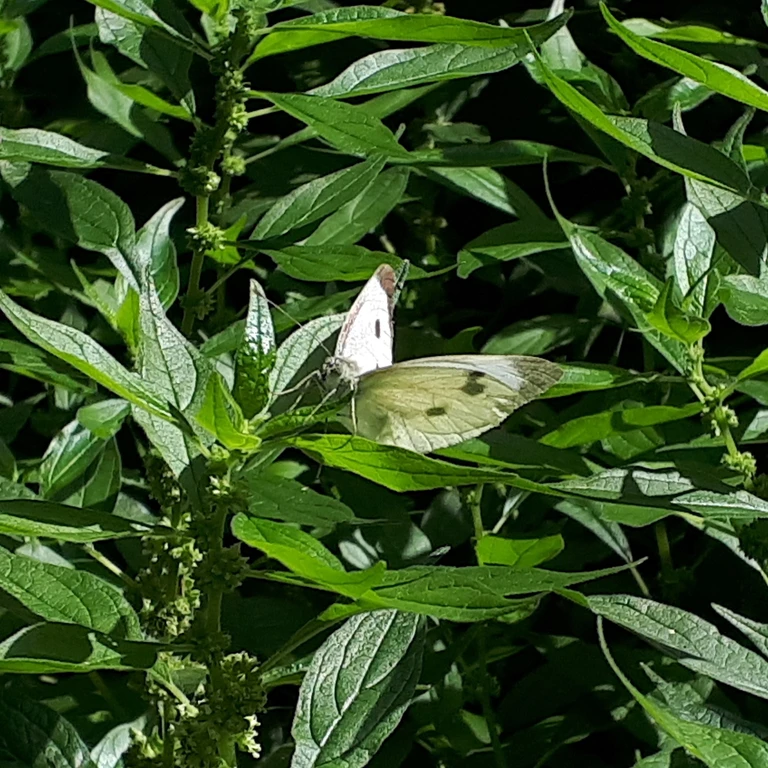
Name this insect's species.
Pieris brassicae
